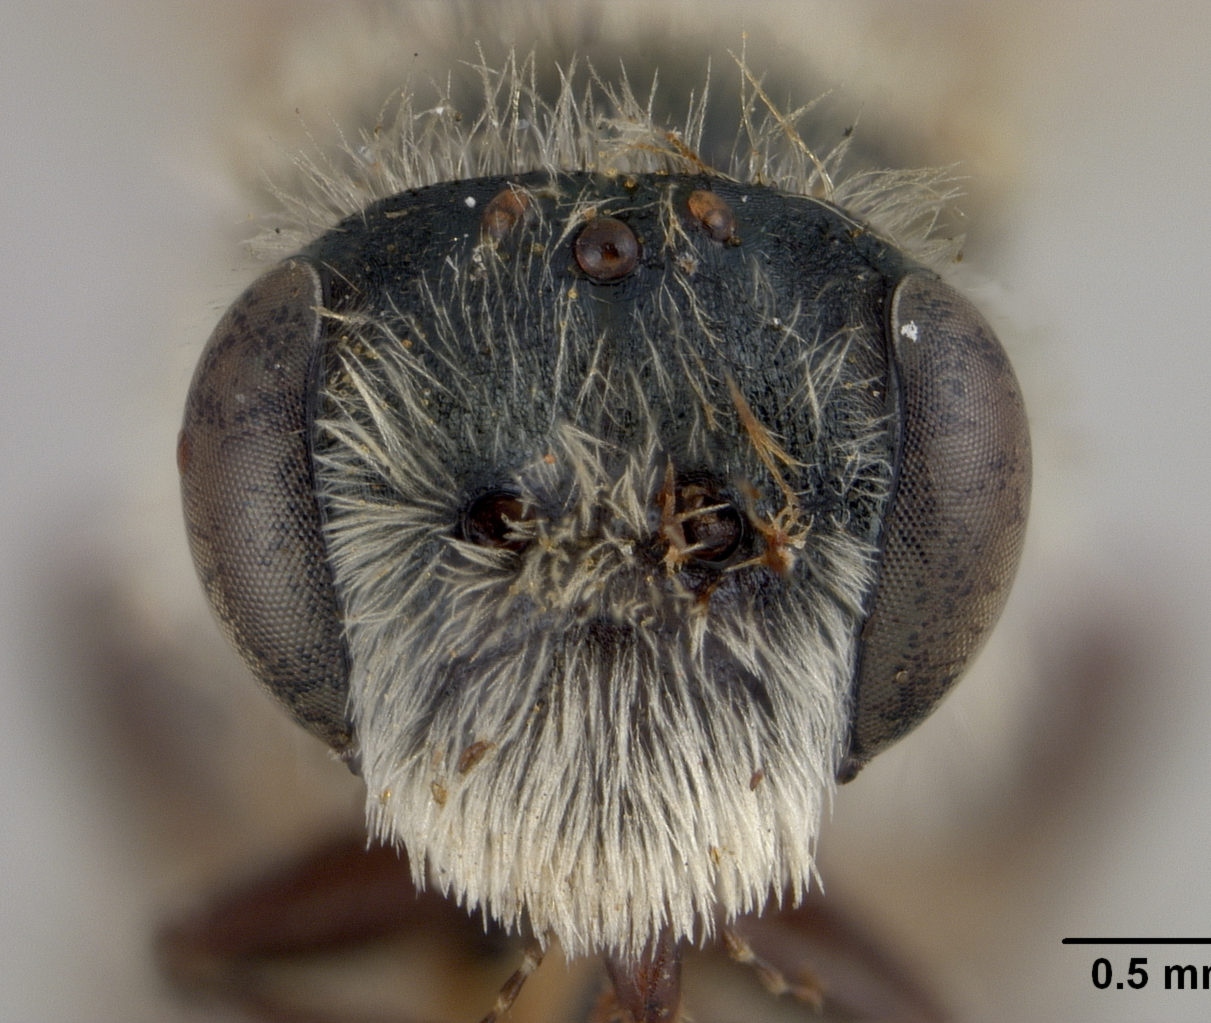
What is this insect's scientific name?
Andrena salicinellina
